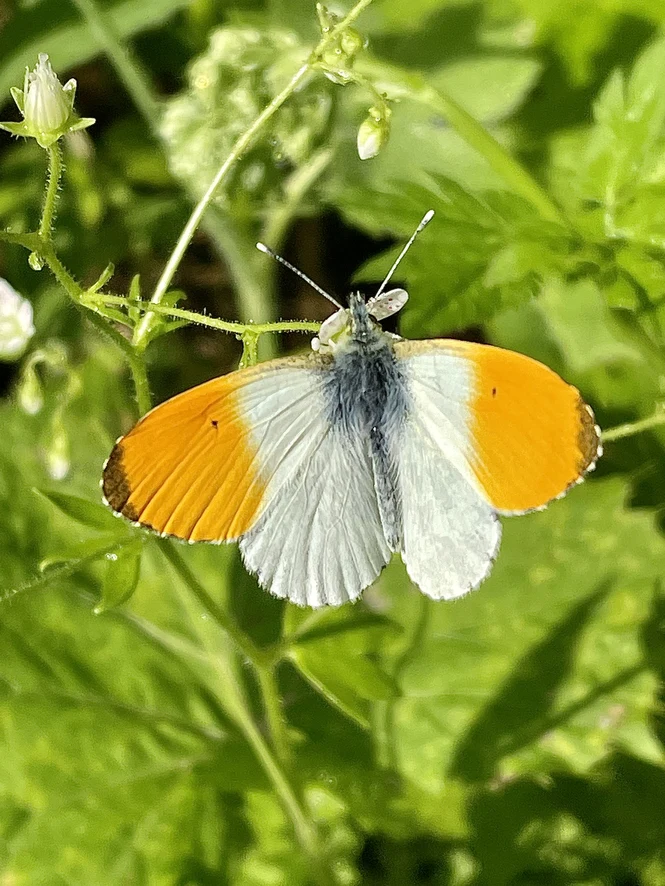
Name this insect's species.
Anthocharis cardamines
